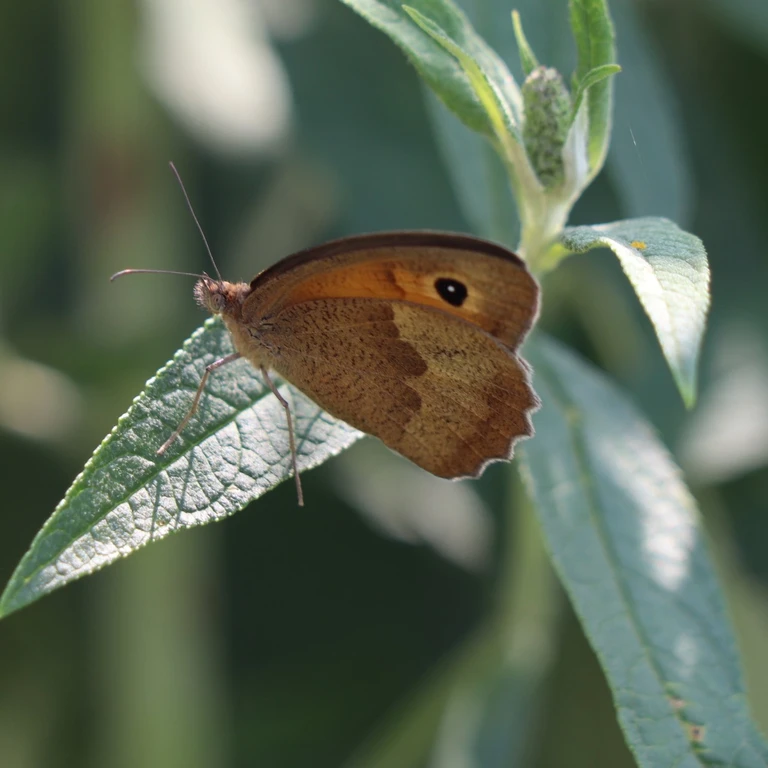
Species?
Maniola jurtina
